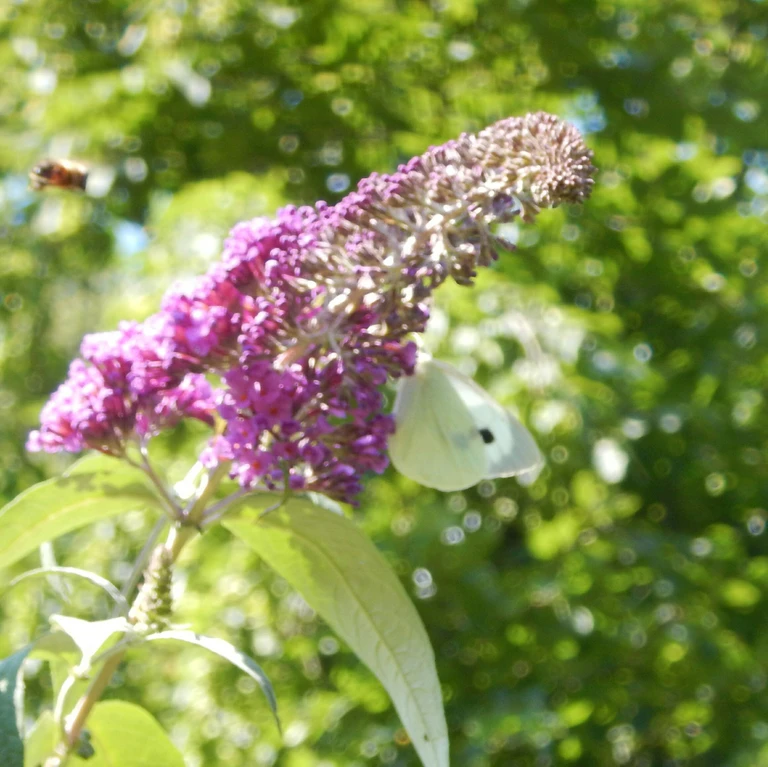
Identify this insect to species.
Pieris brassicae
